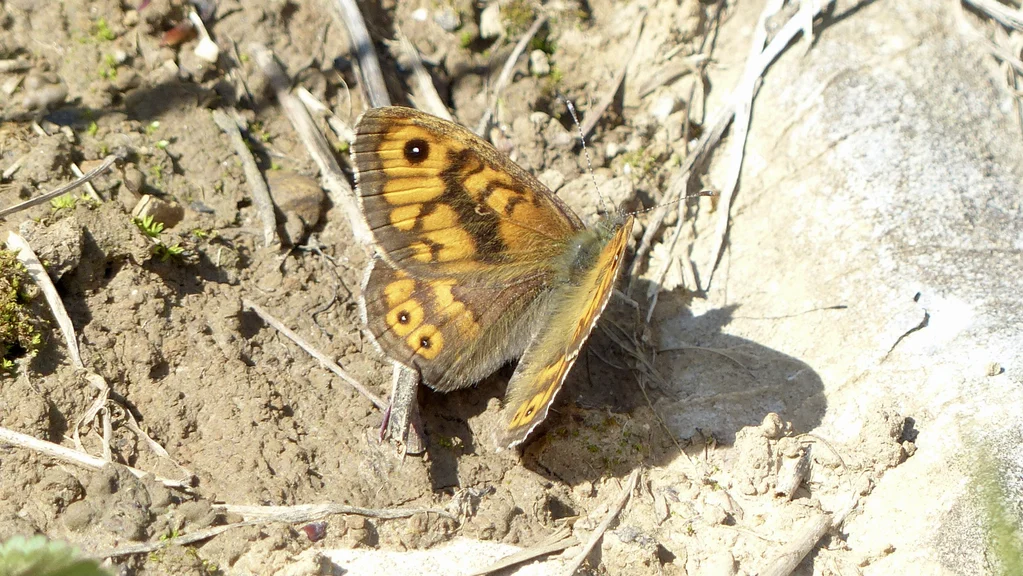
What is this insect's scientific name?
Lasiommata megera (also Pararge megera)
